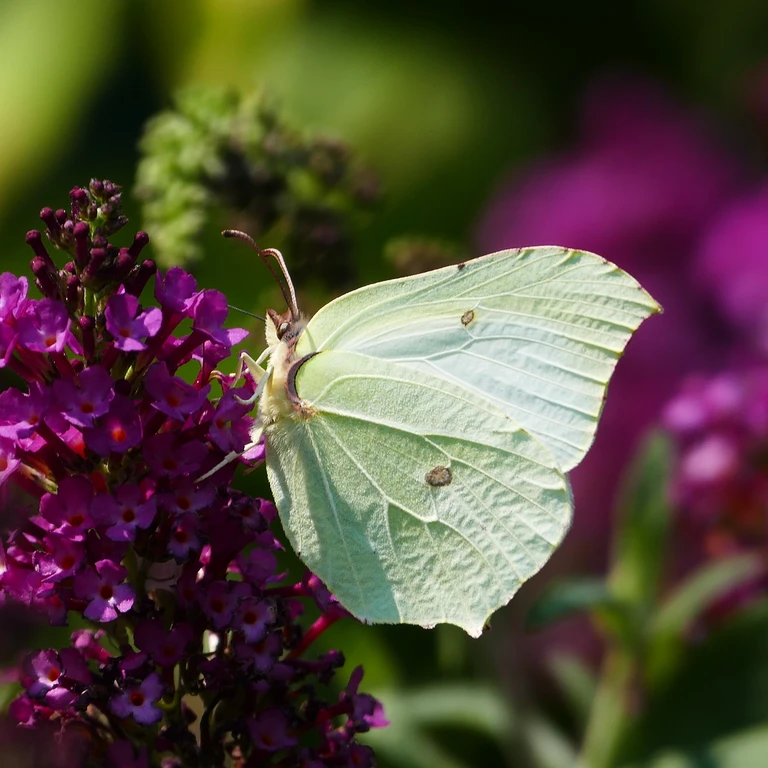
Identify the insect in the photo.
Gonepteryx rhamni
